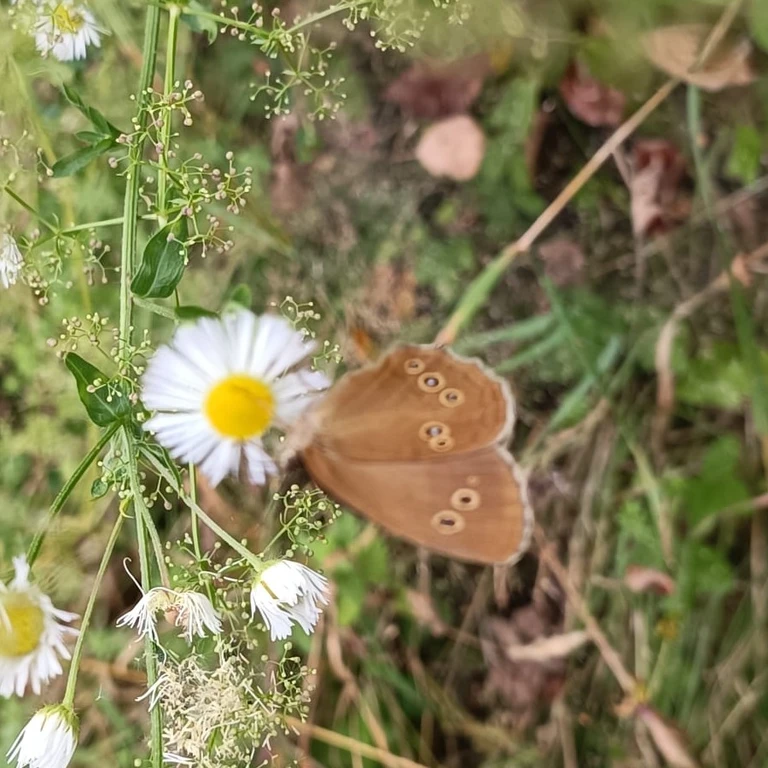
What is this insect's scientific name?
Aphantopus hyperantus
